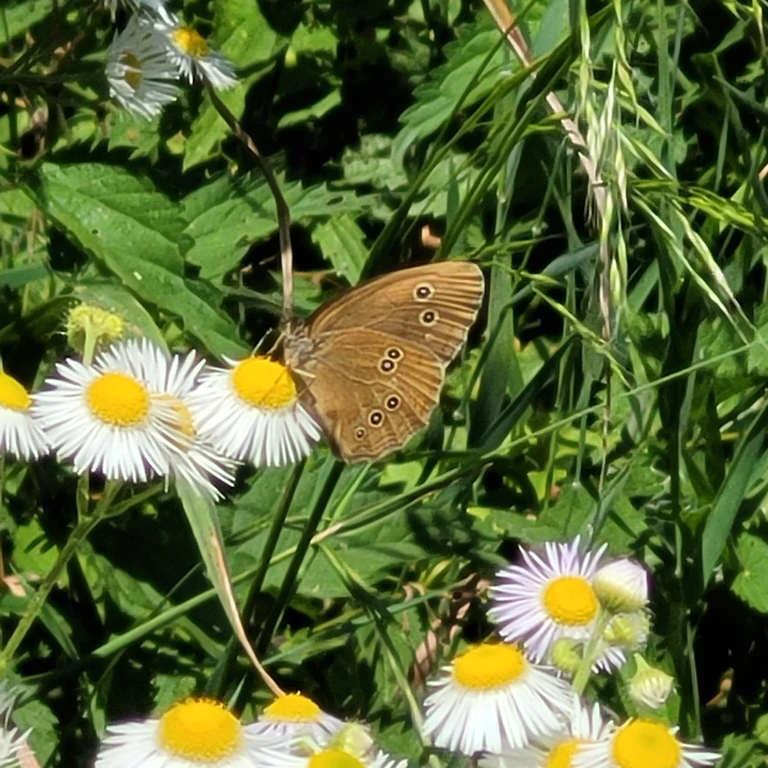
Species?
Aphantopus hyperantus
